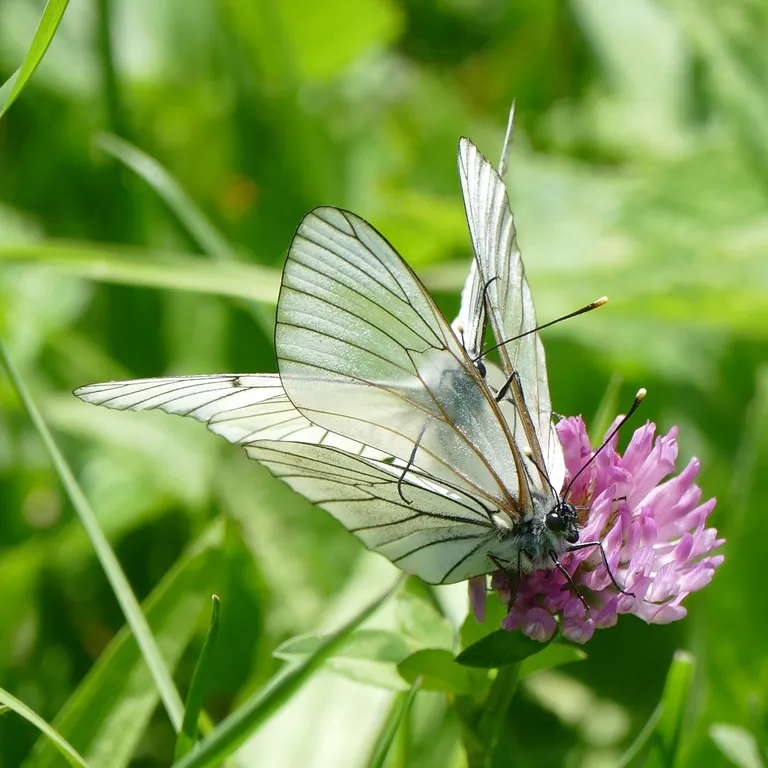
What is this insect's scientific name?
Aporia crataegi
